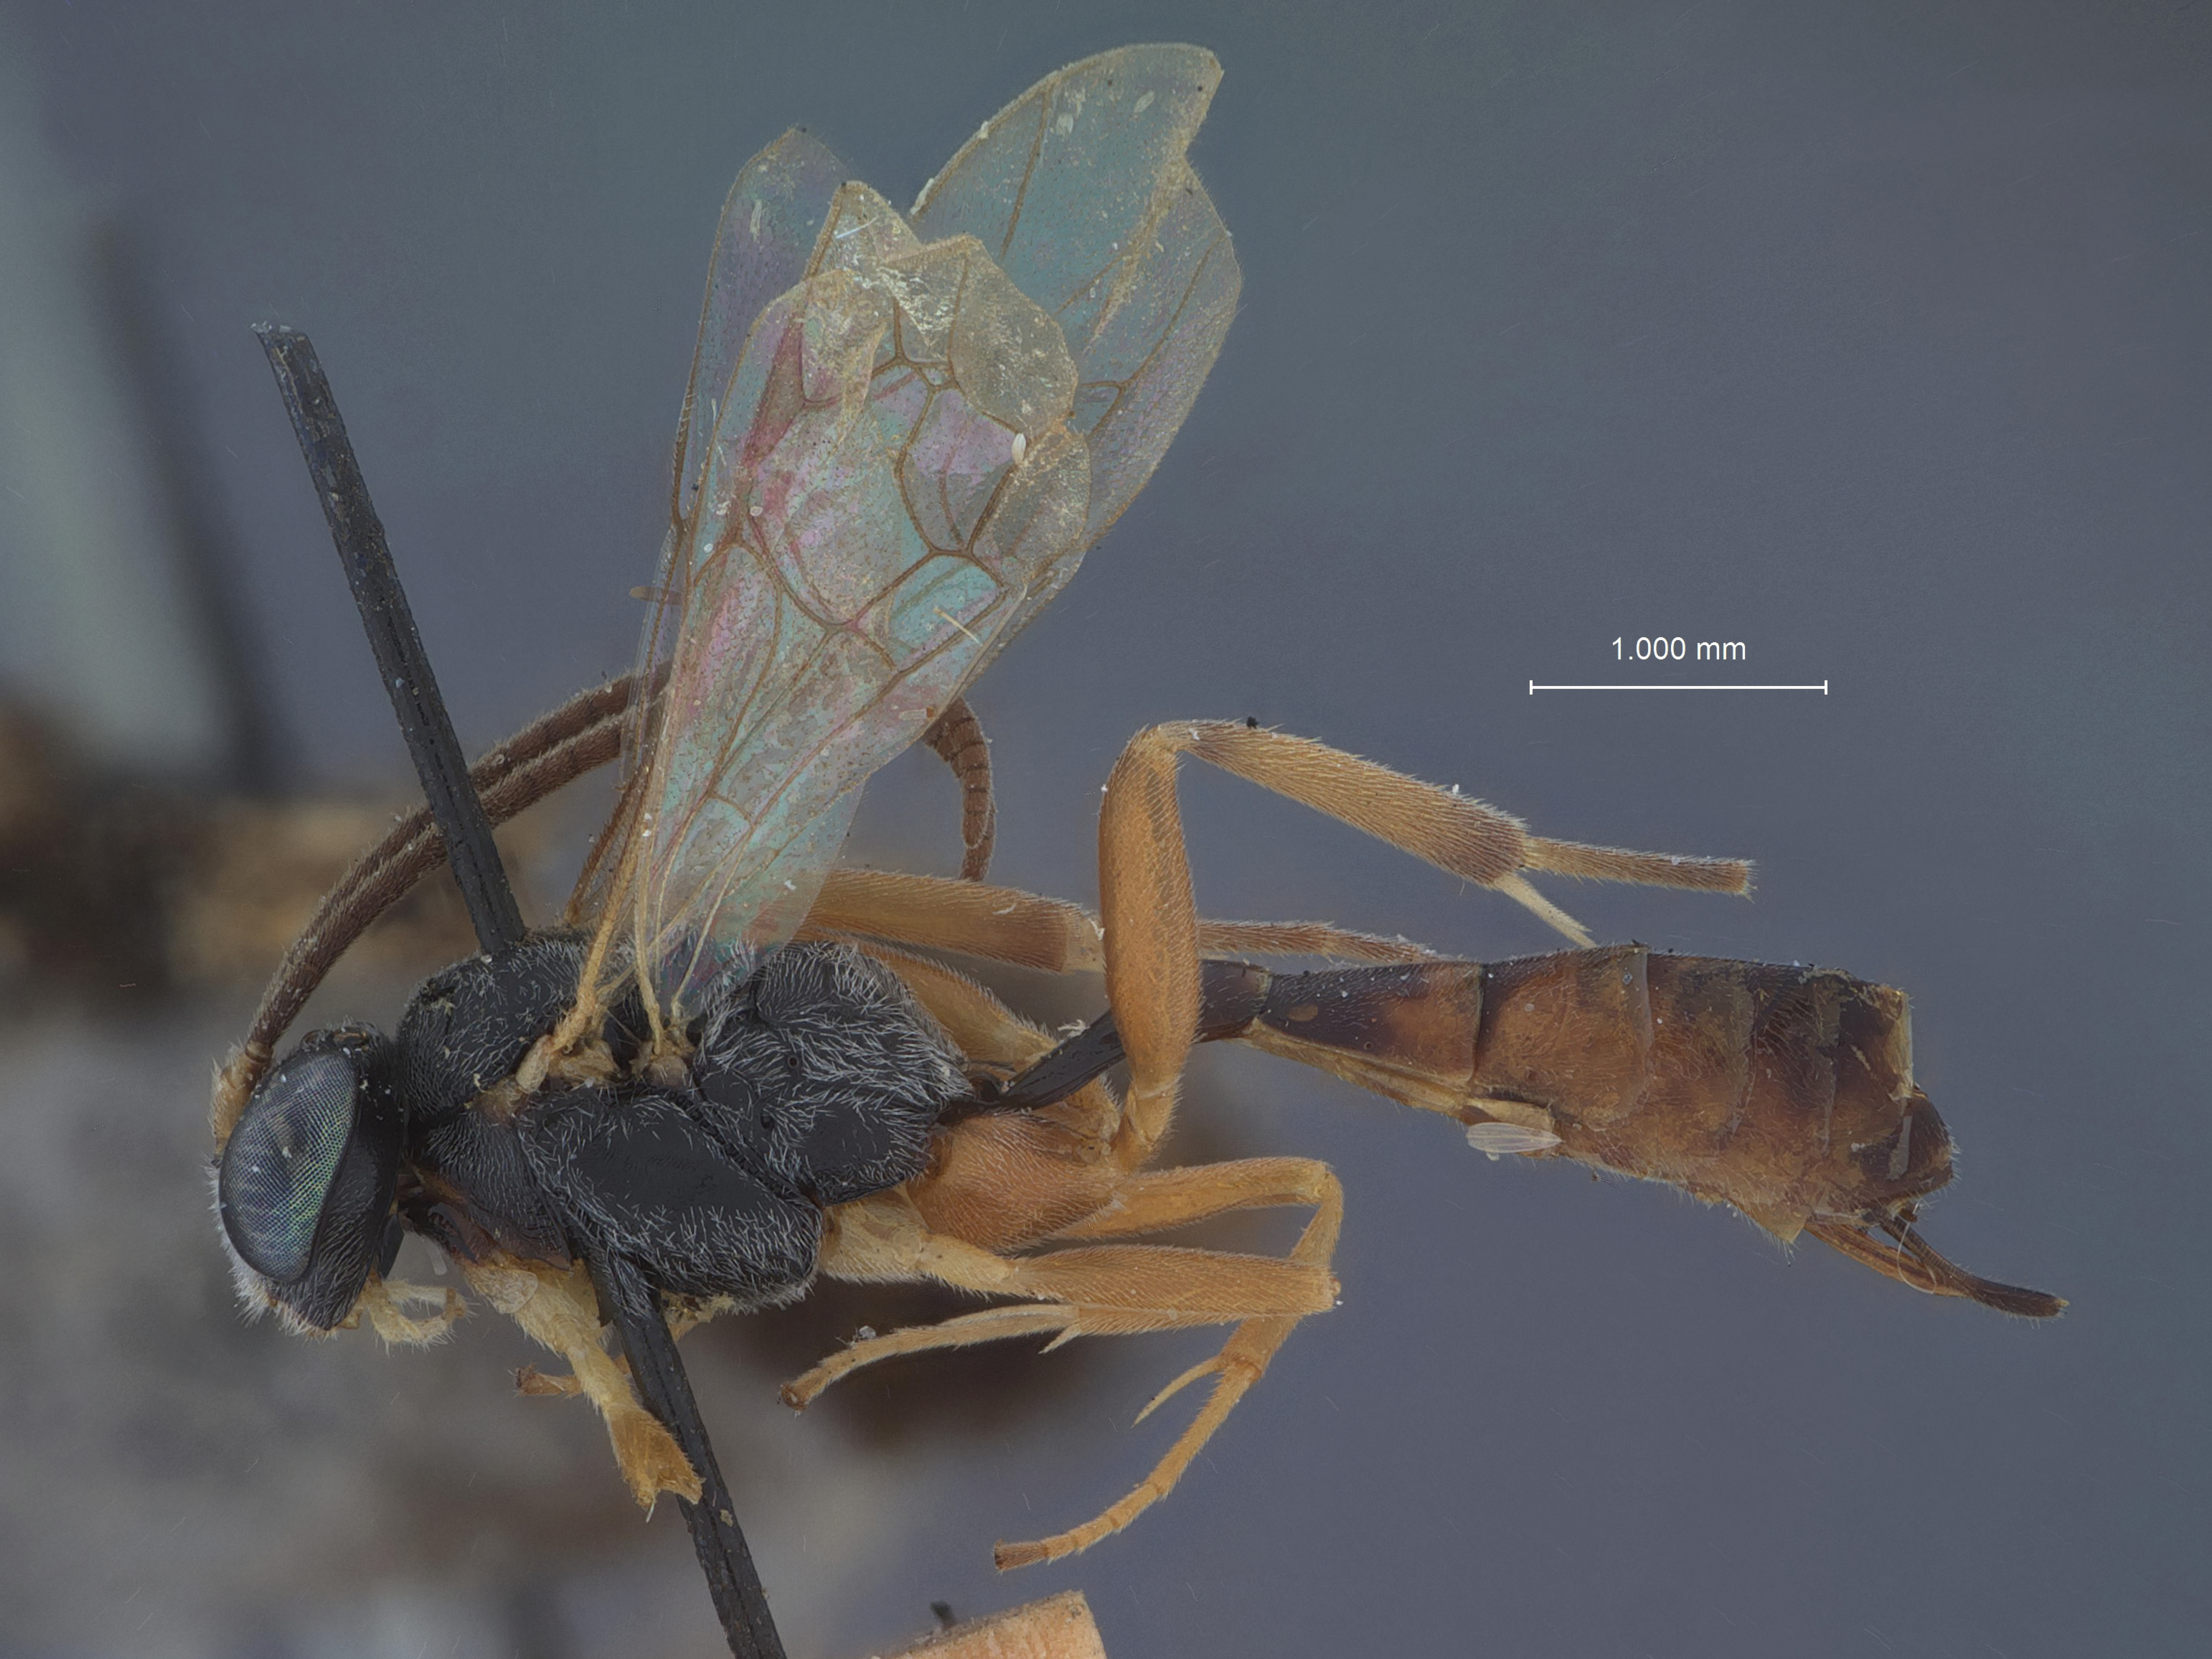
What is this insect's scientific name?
Hyposoter diversicolor
